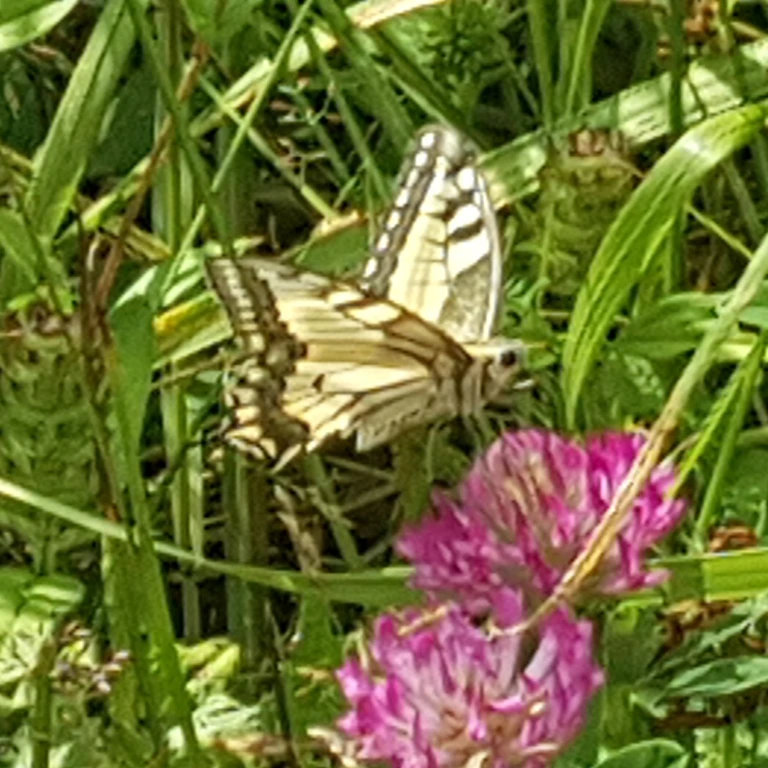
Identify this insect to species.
Papilio machaon
